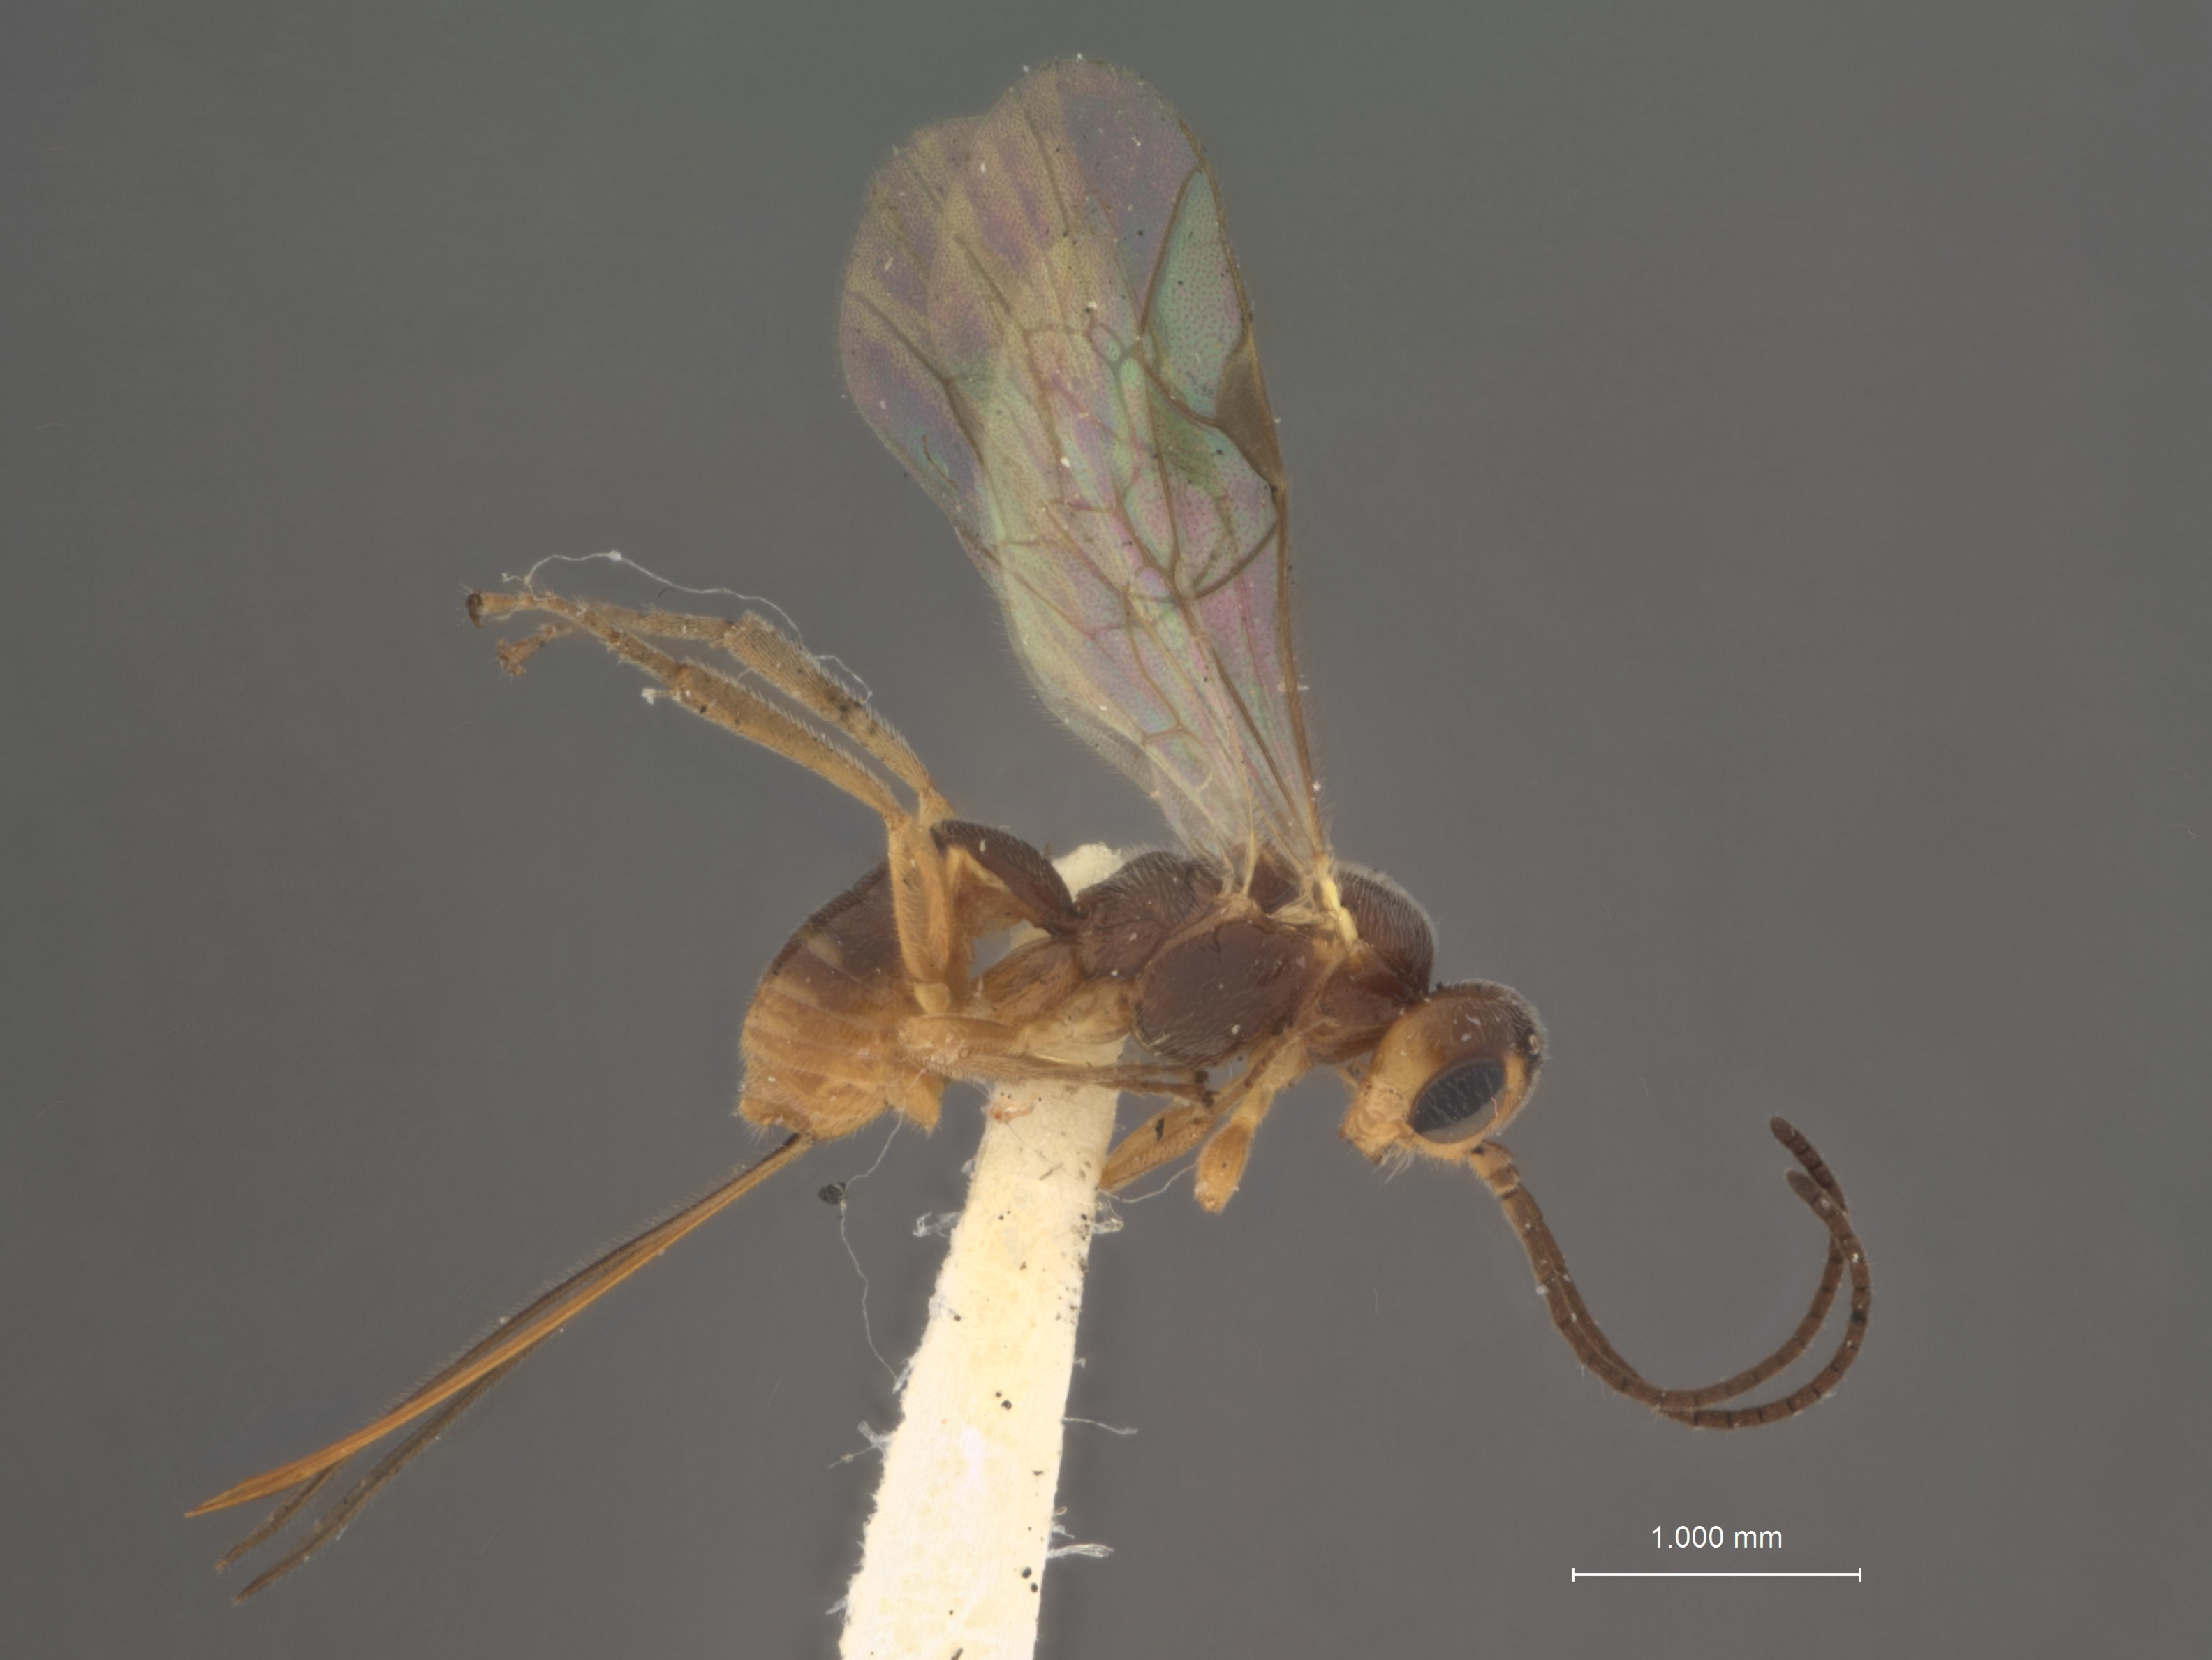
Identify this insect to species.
Lysiognatha longicauda
